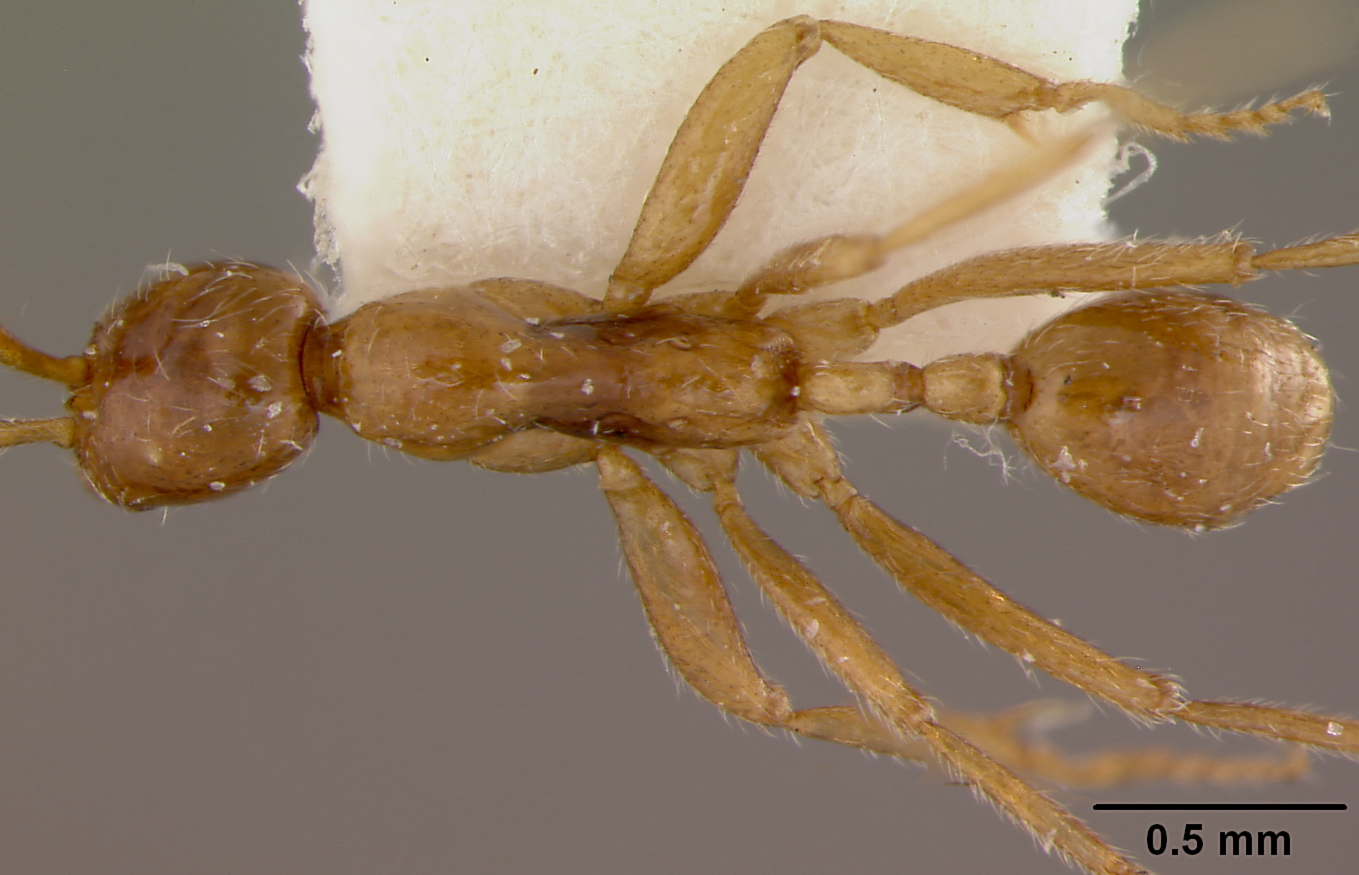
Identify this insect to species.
Eciton humile
